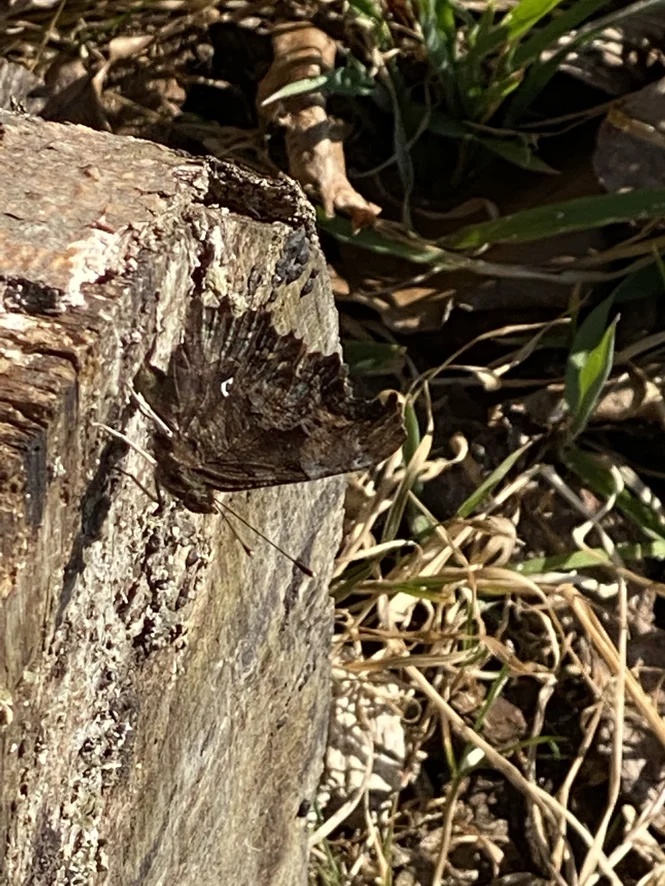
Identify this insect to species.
Polygonia c-album
